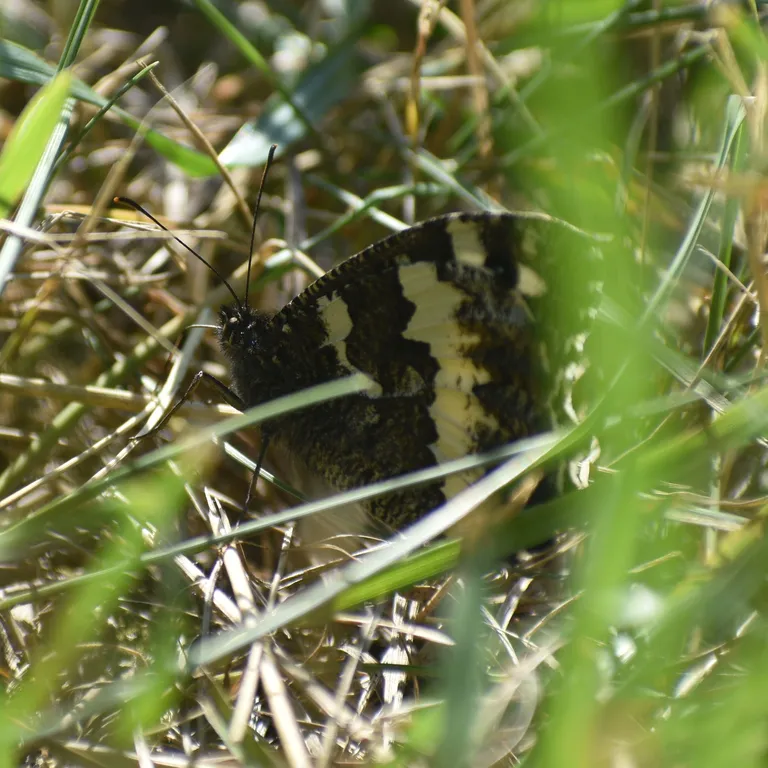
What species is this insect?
Brintesia circe
